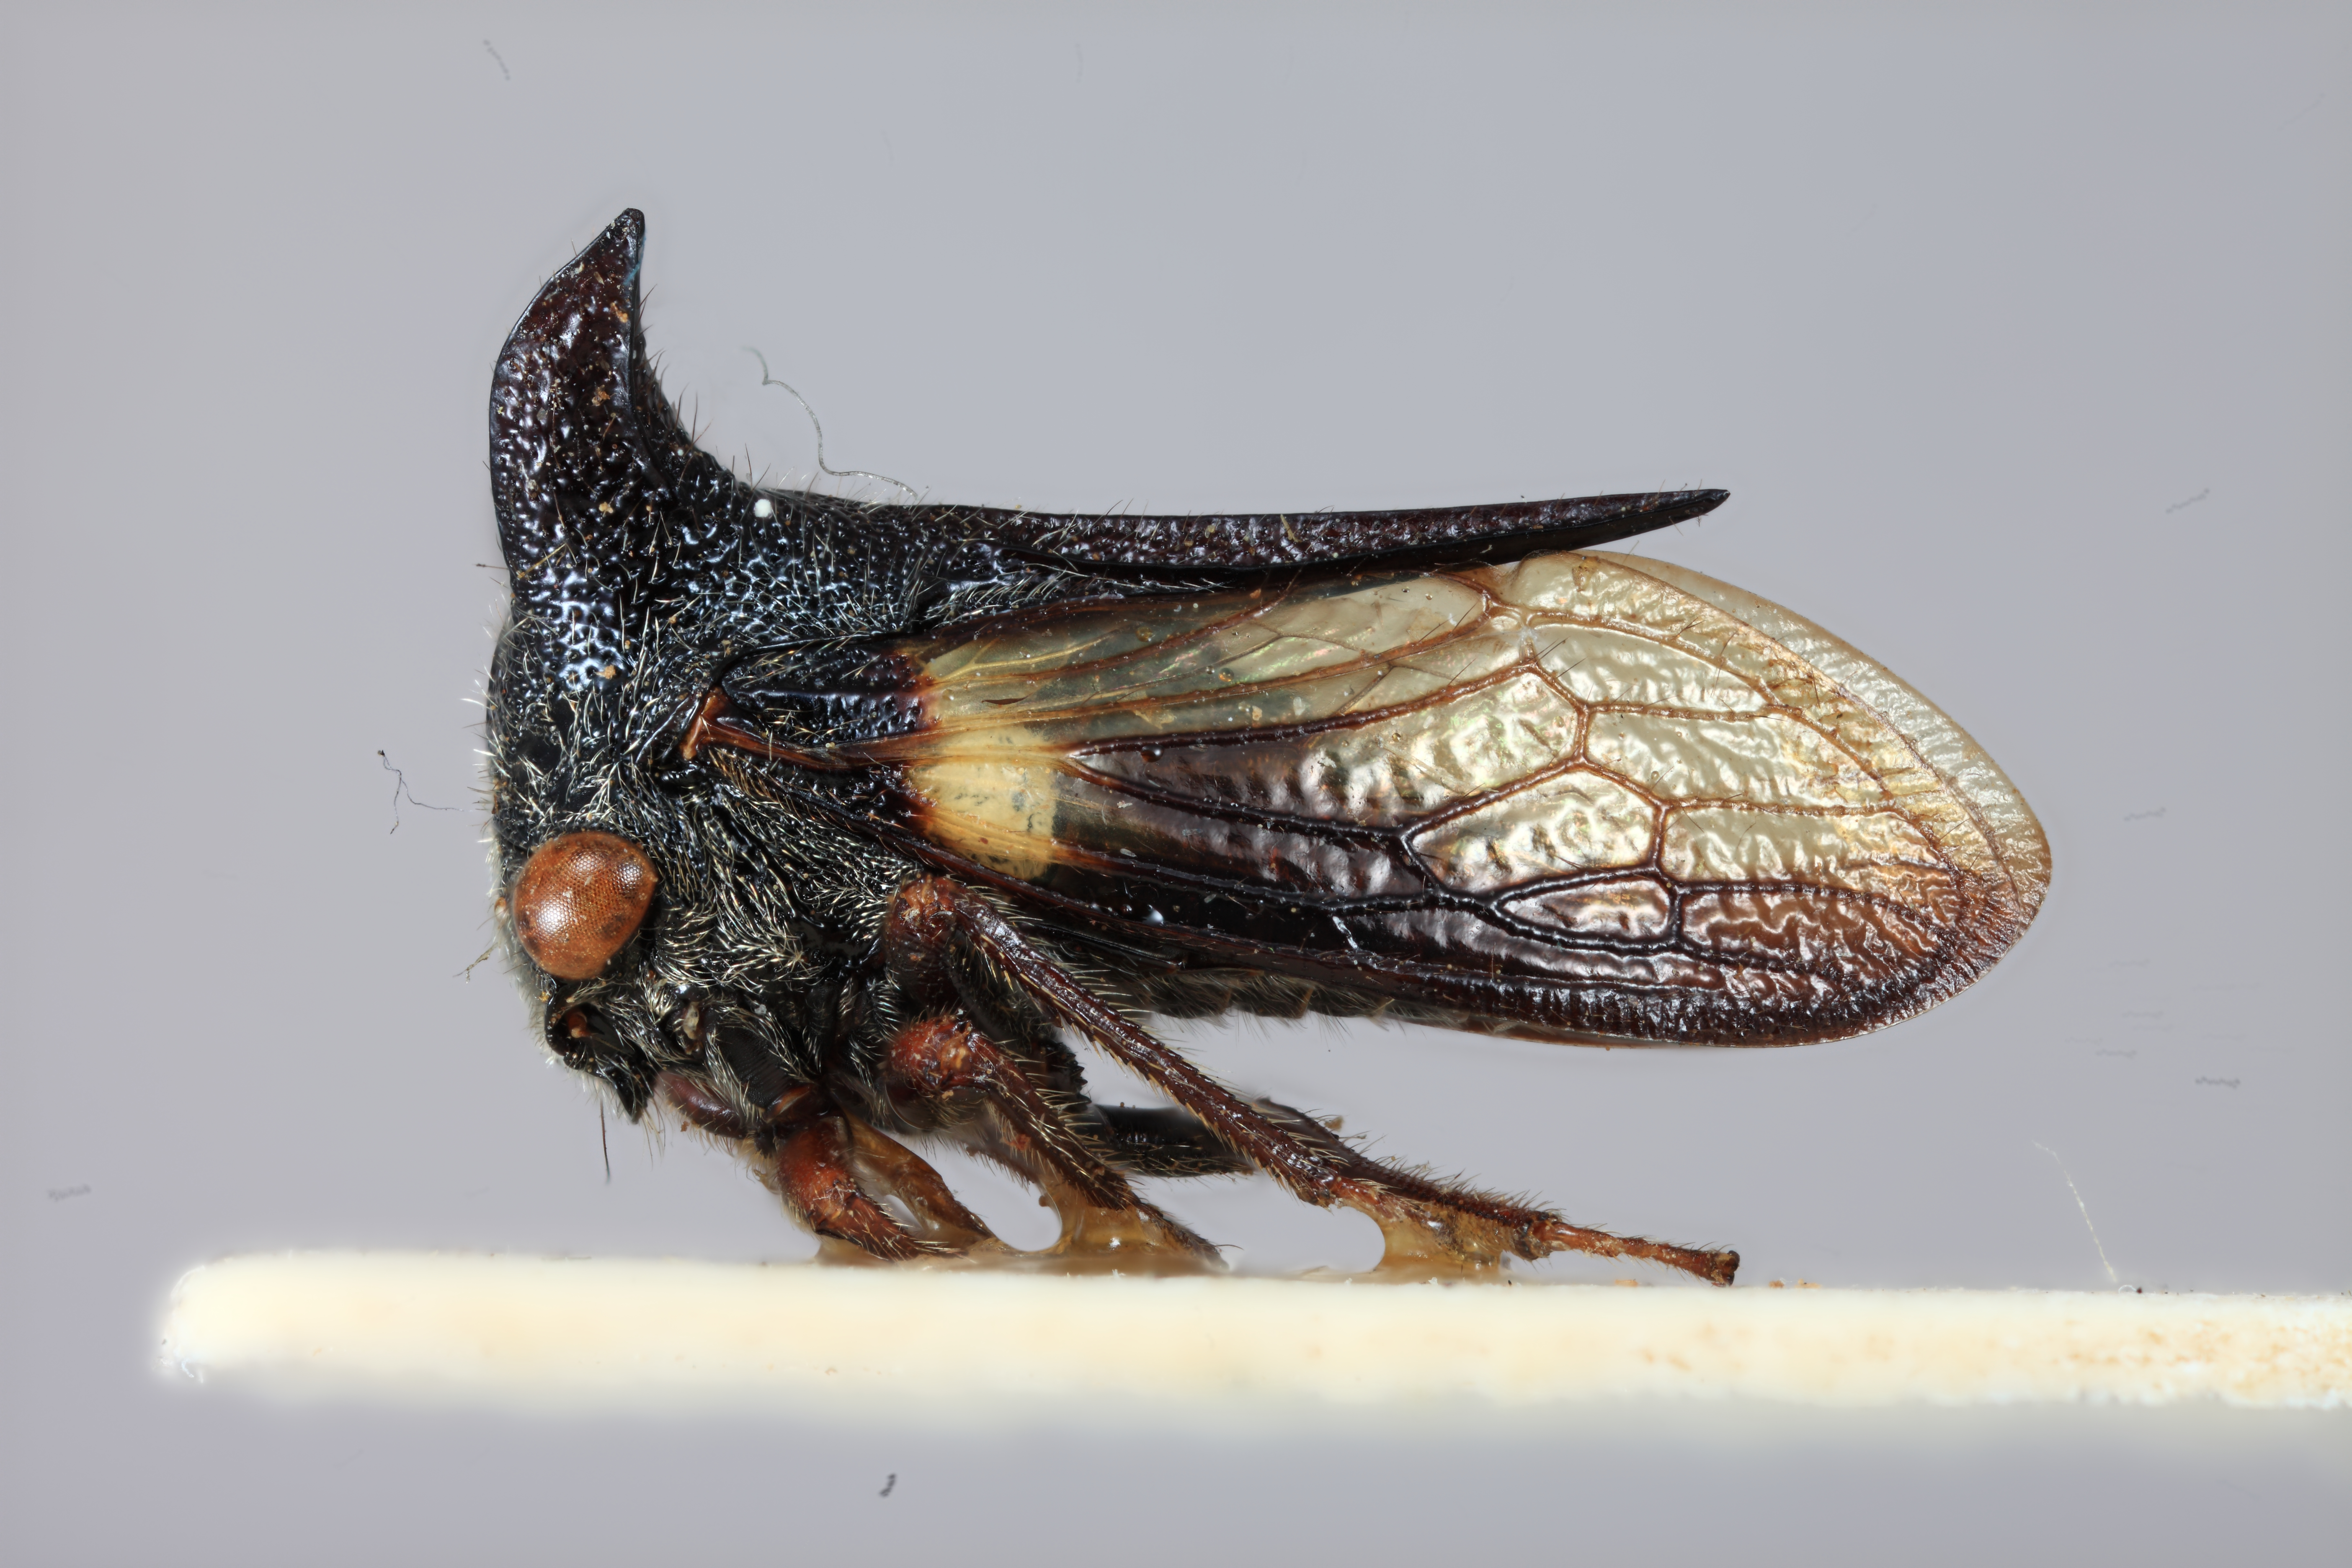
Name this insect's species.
Tricentrus forticornis
